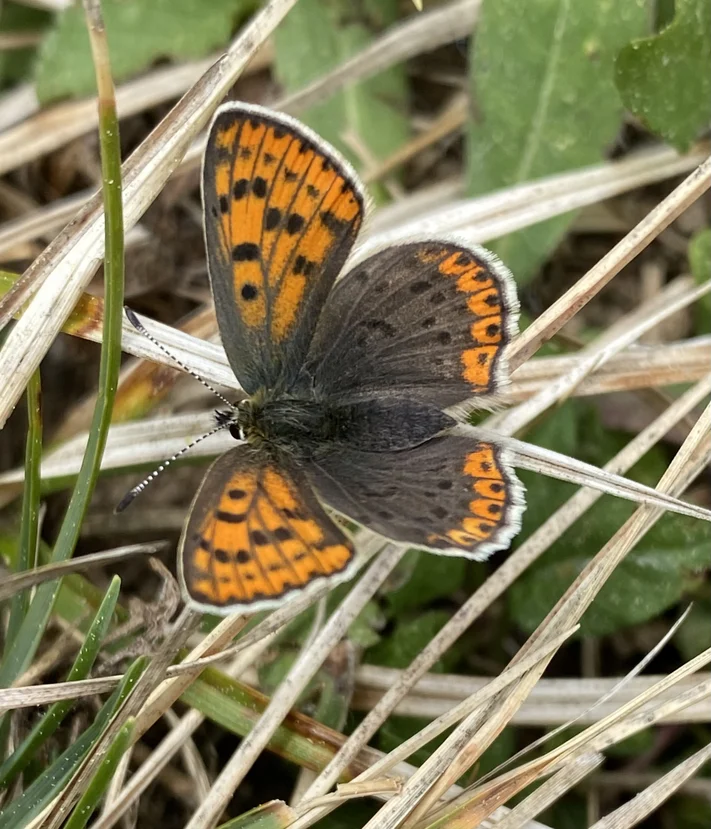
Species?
Lycaena tityrus (also Loweia tityrus)
